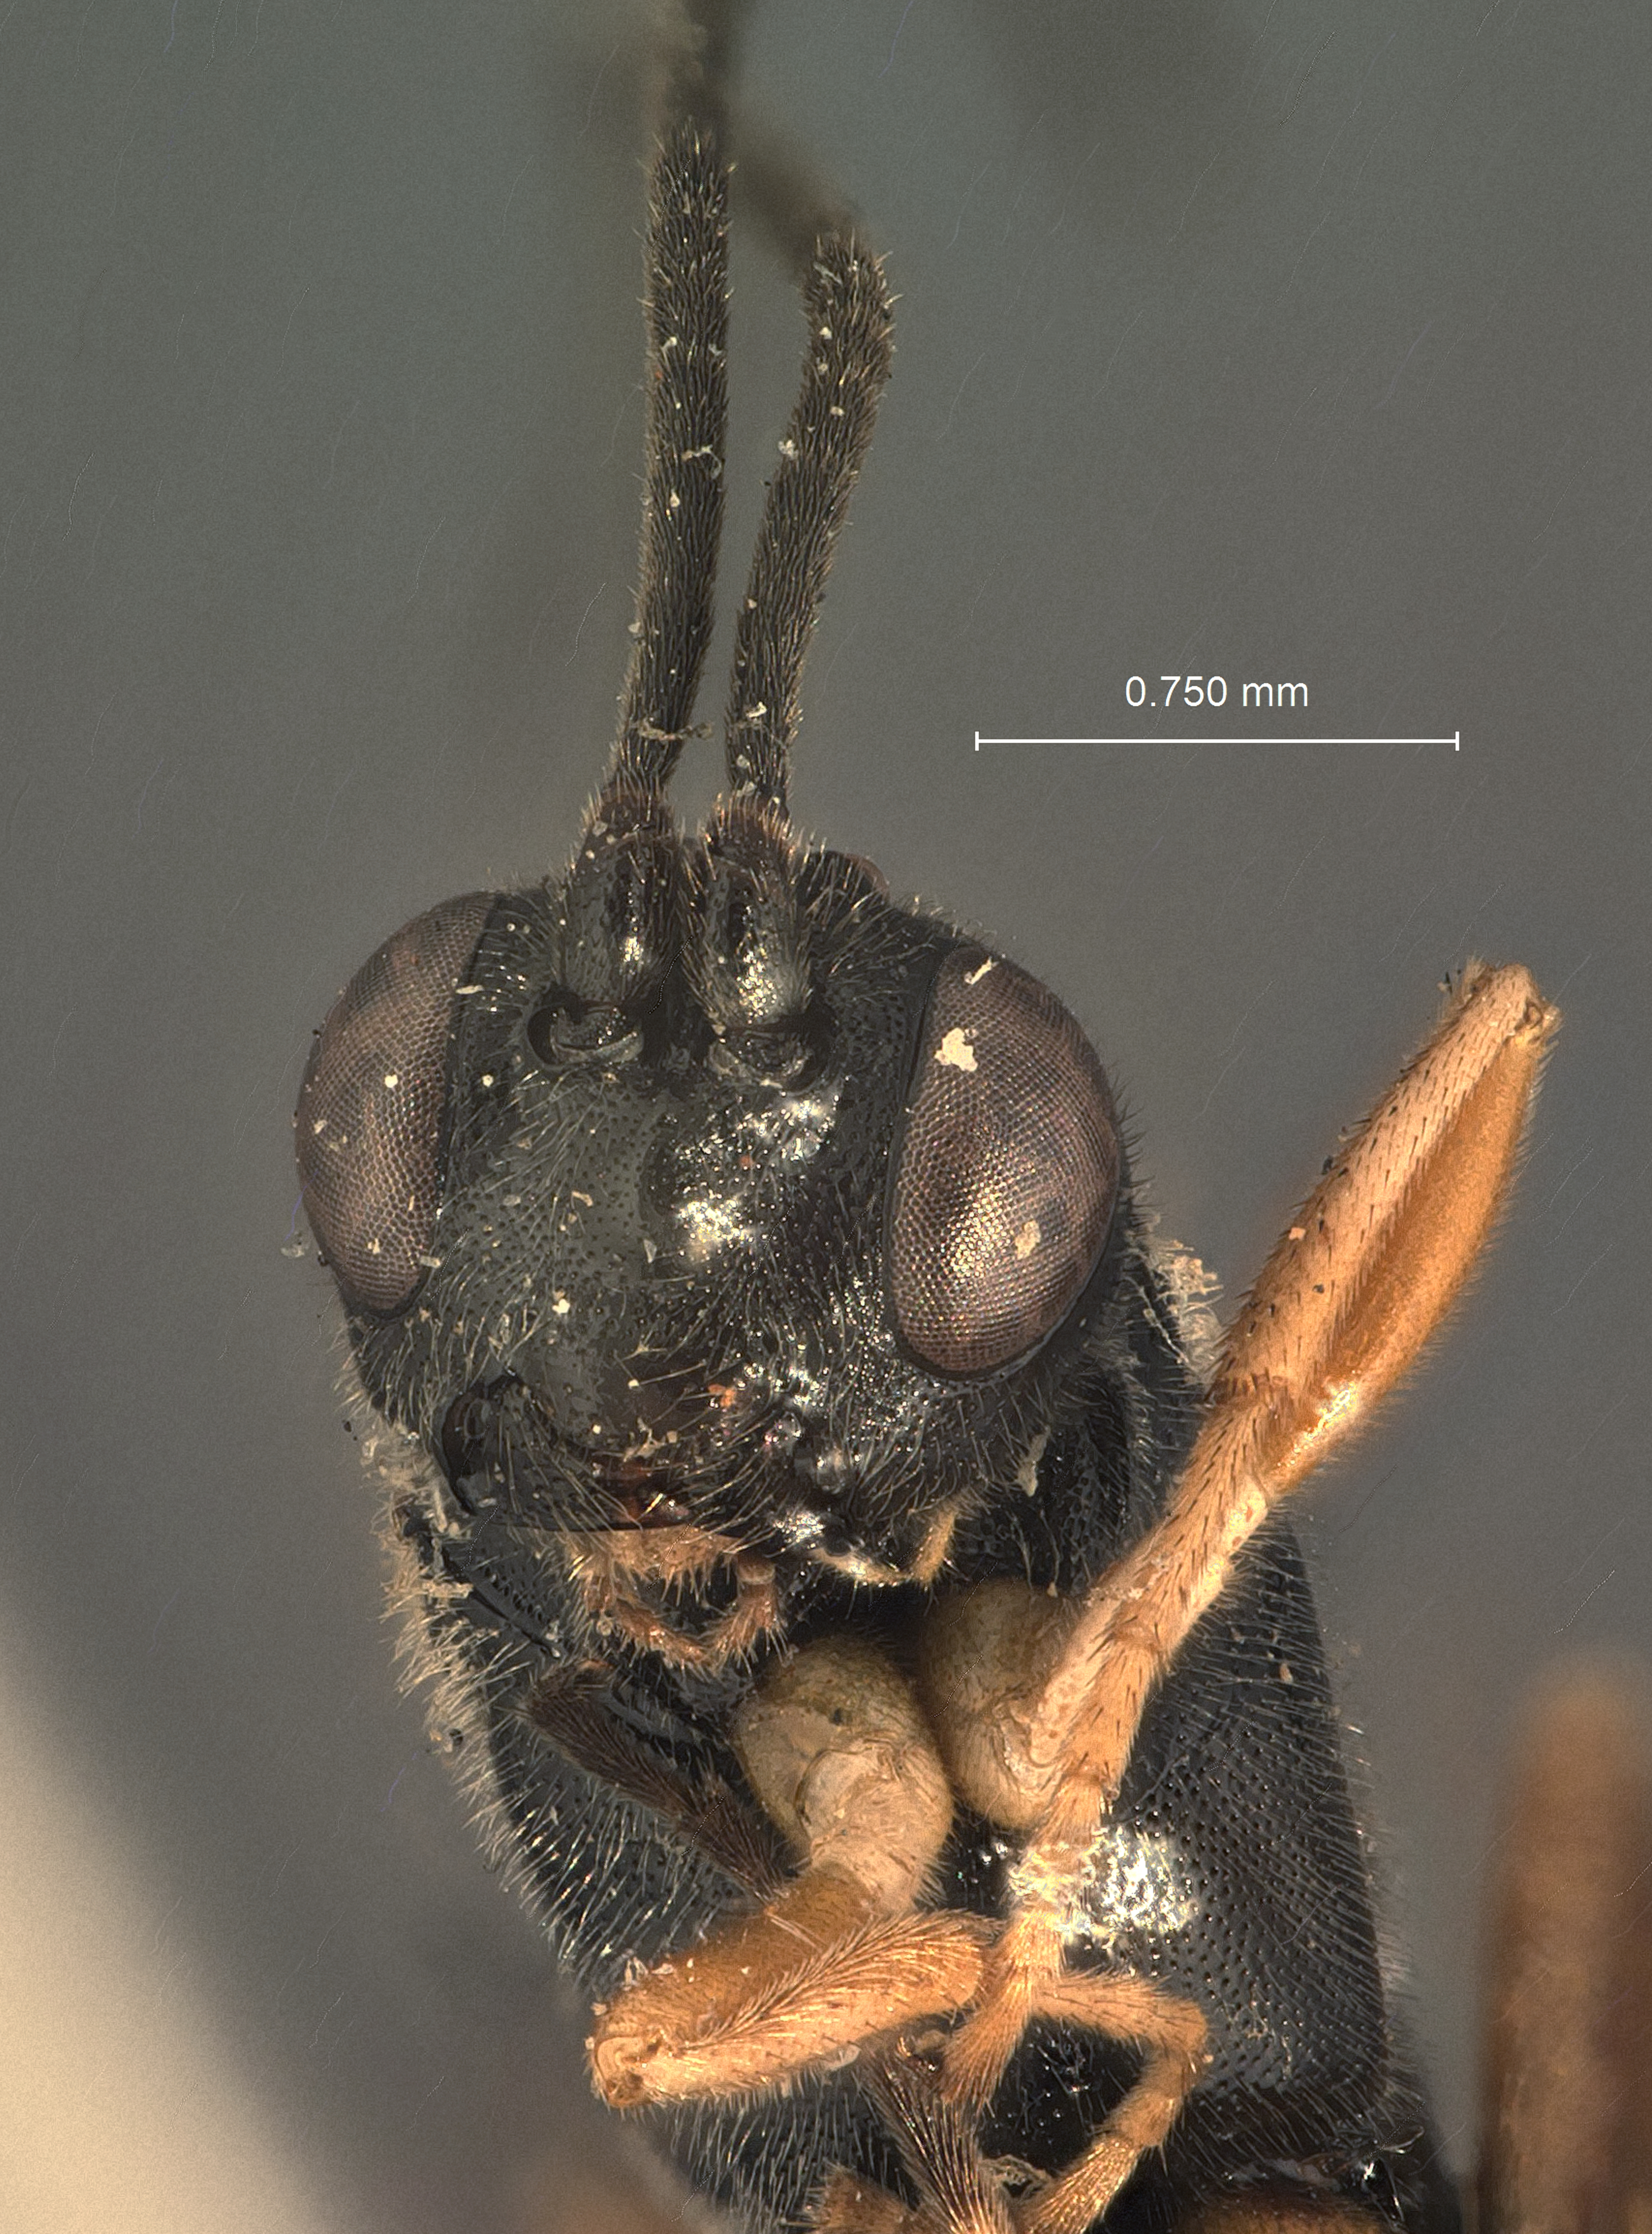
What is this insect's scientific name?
Cremastus evetriae
